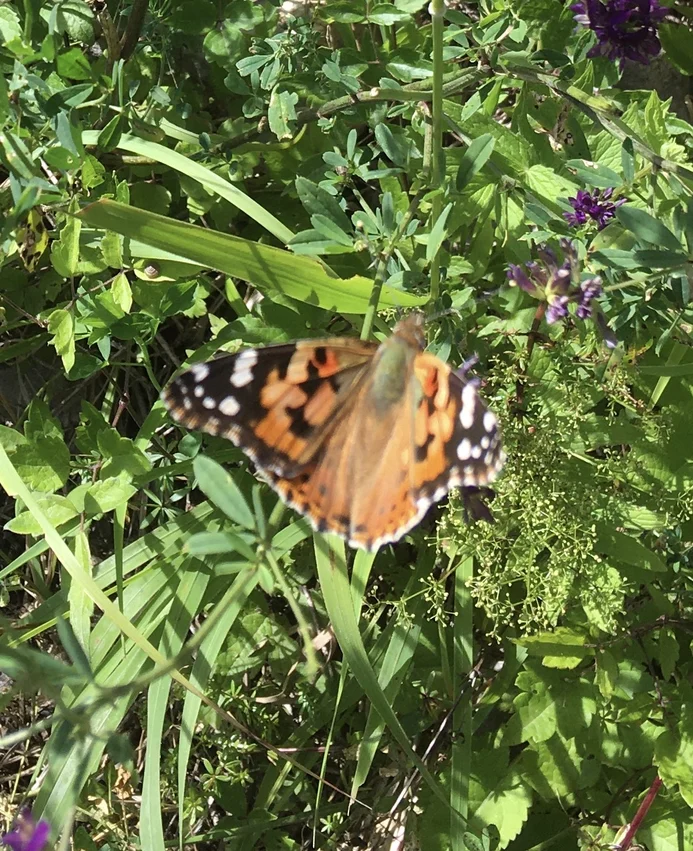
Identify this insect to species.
Vanessa cardui
